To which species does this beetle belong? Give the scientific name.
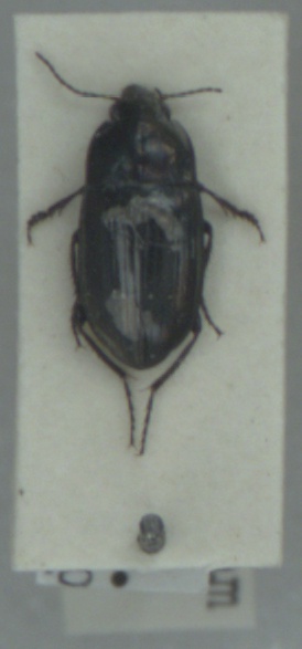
Amara famelica
